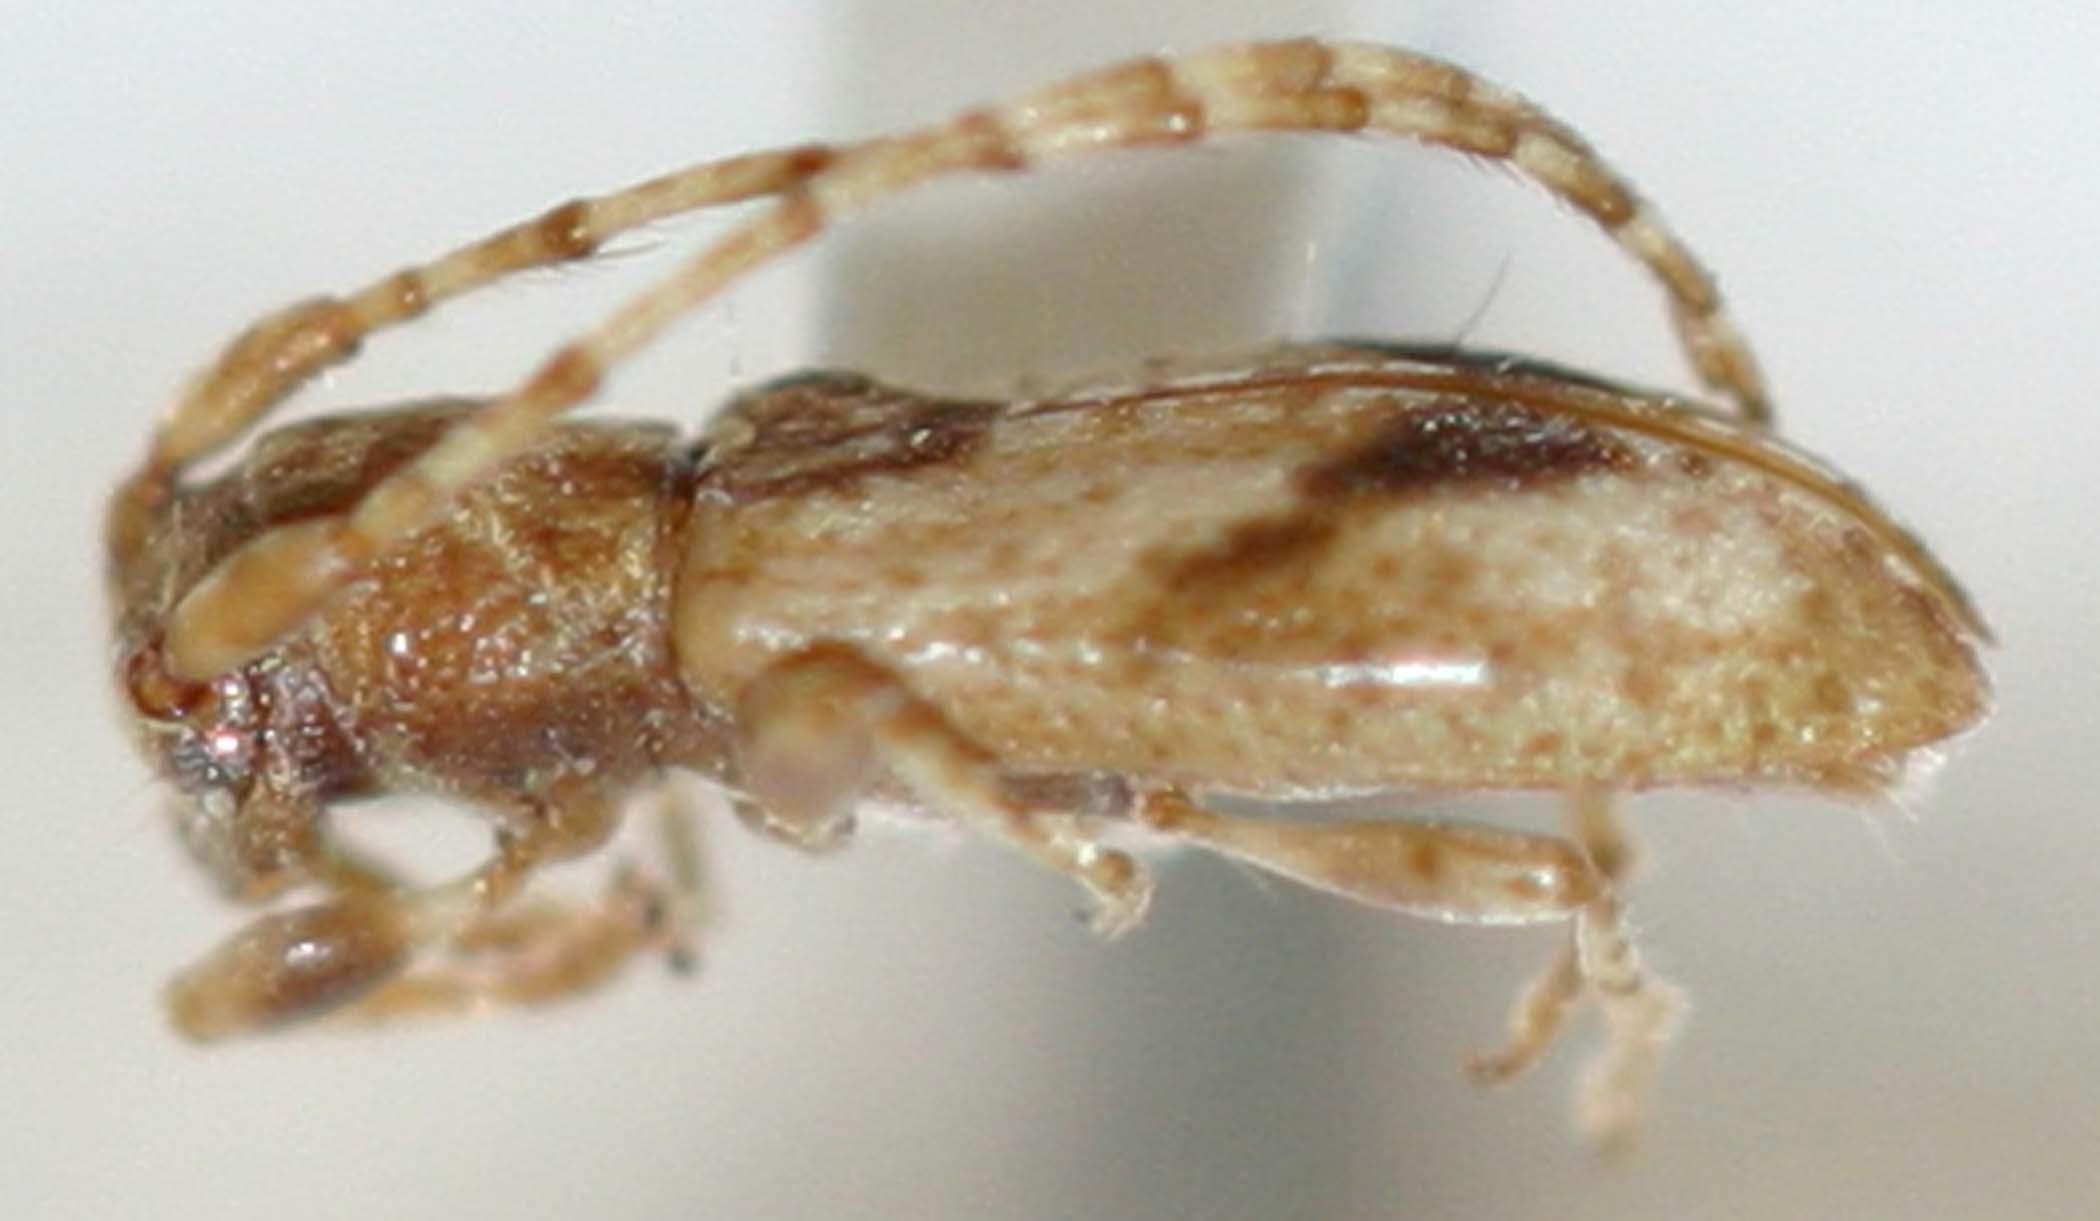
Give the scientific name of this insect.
Acrepidopterum jamaicensis
